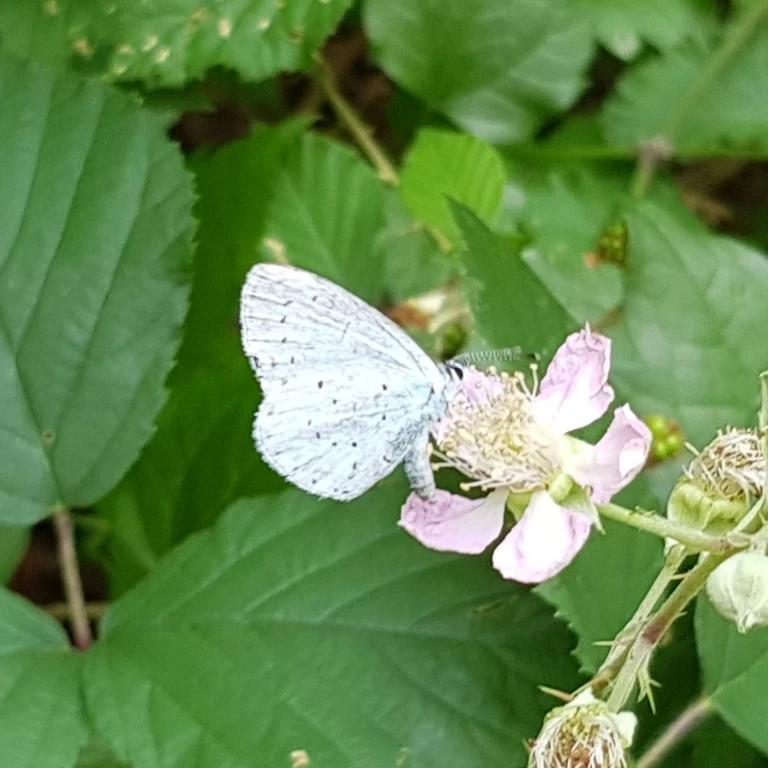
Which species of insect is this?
Celastrina argiolus
